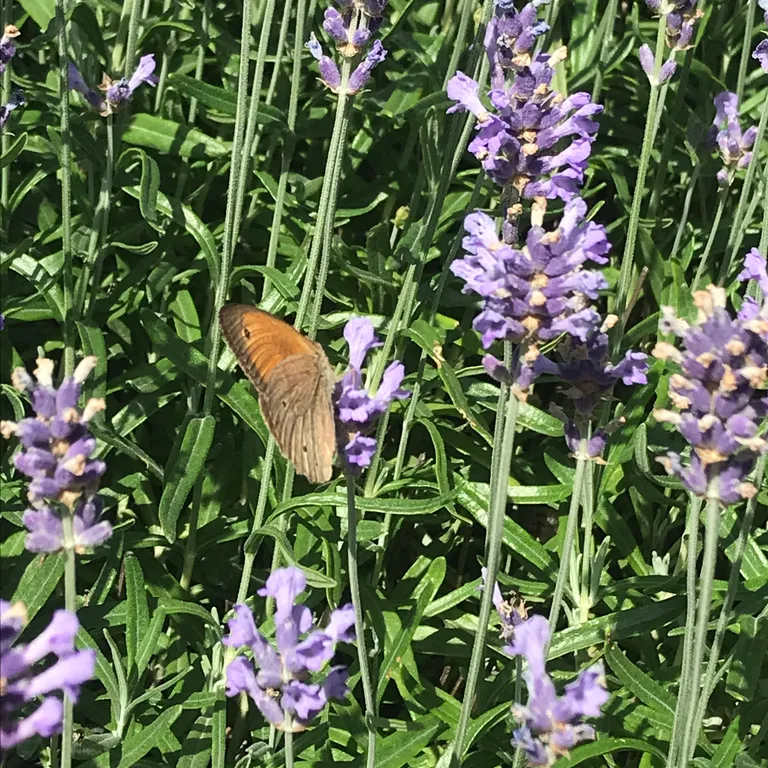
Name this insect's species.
Maniola jurtina
